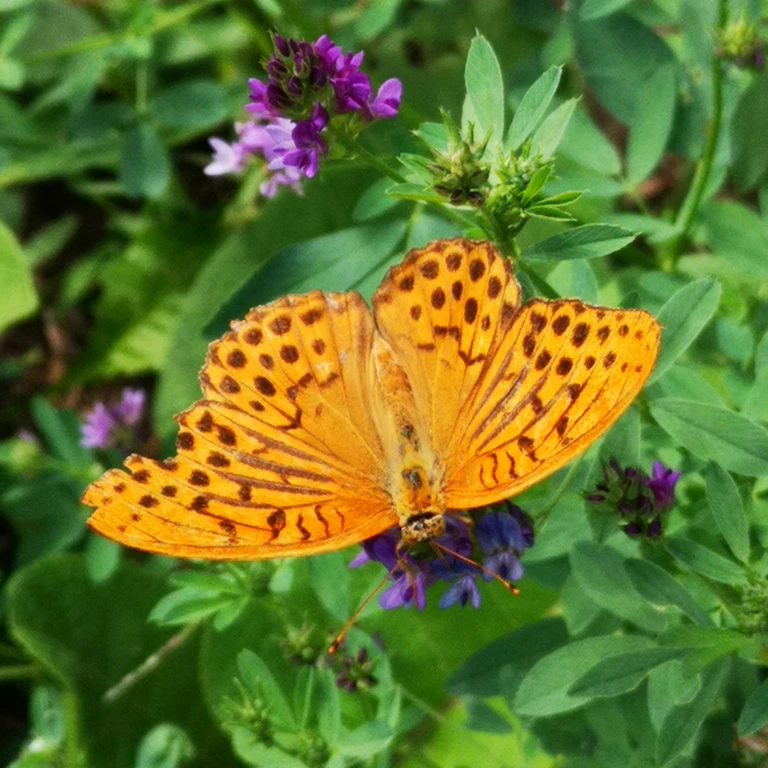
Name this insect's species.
Argynnis paphia
